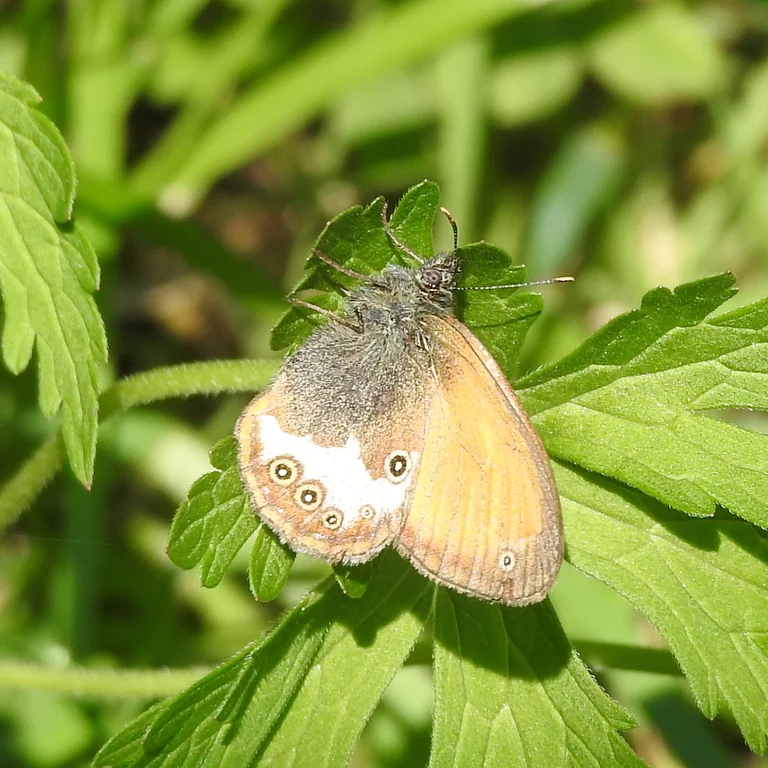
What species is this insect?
Coenonympha arcania
